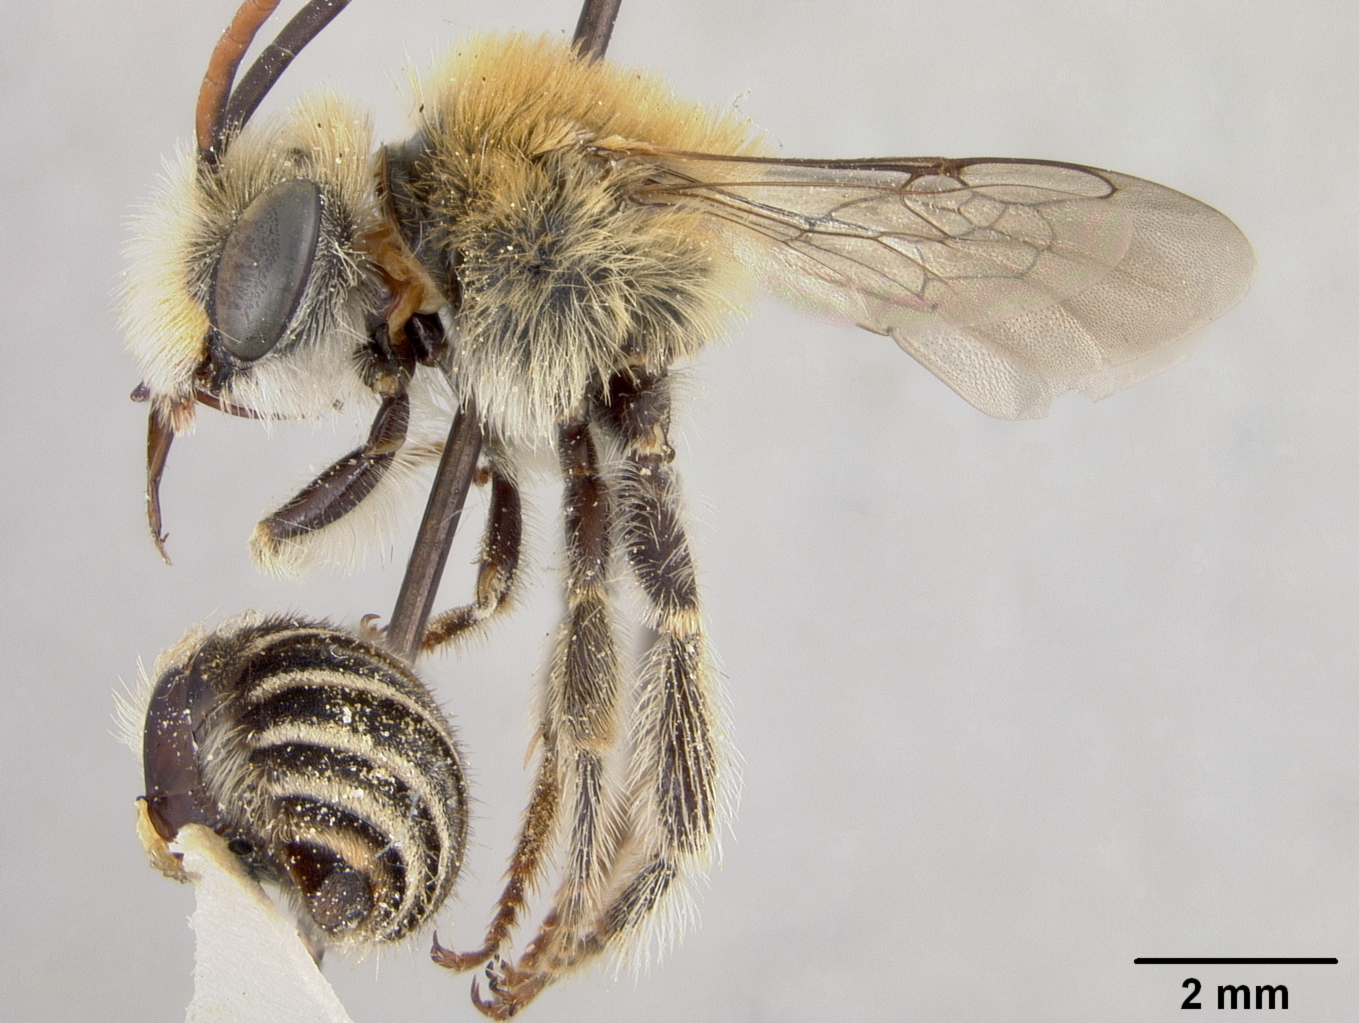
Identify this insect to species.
Melissodes albomarginalis
